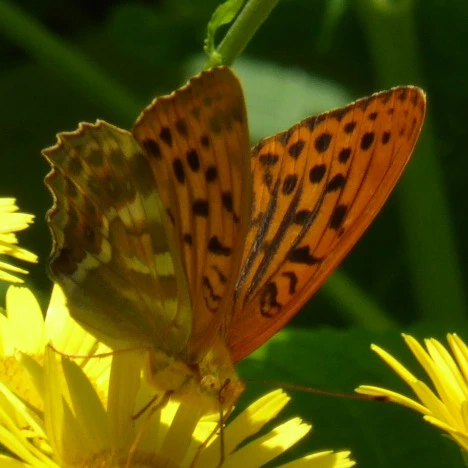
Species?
Argynnis paphia
